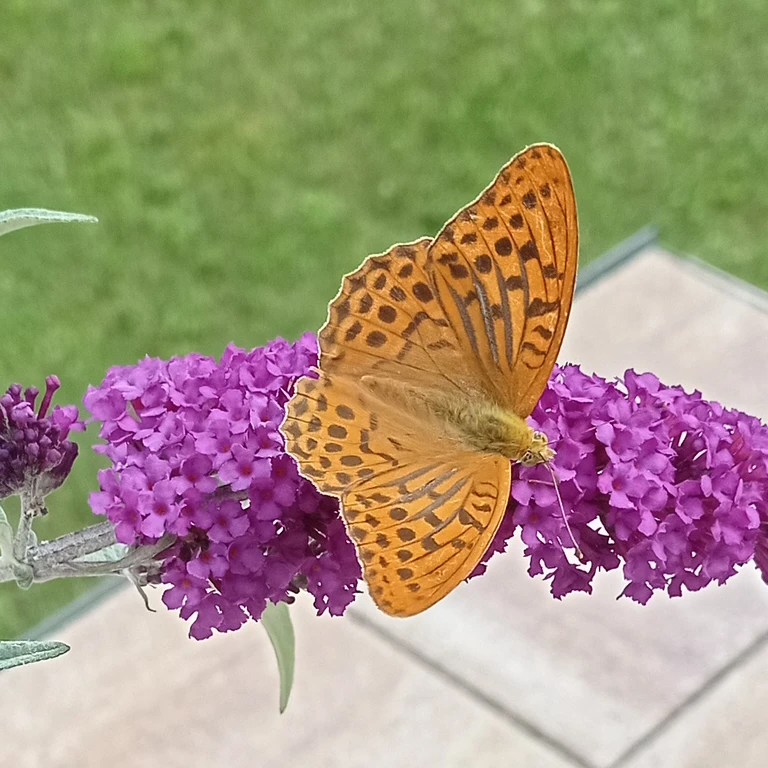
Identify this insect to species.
Argynnis paphia
